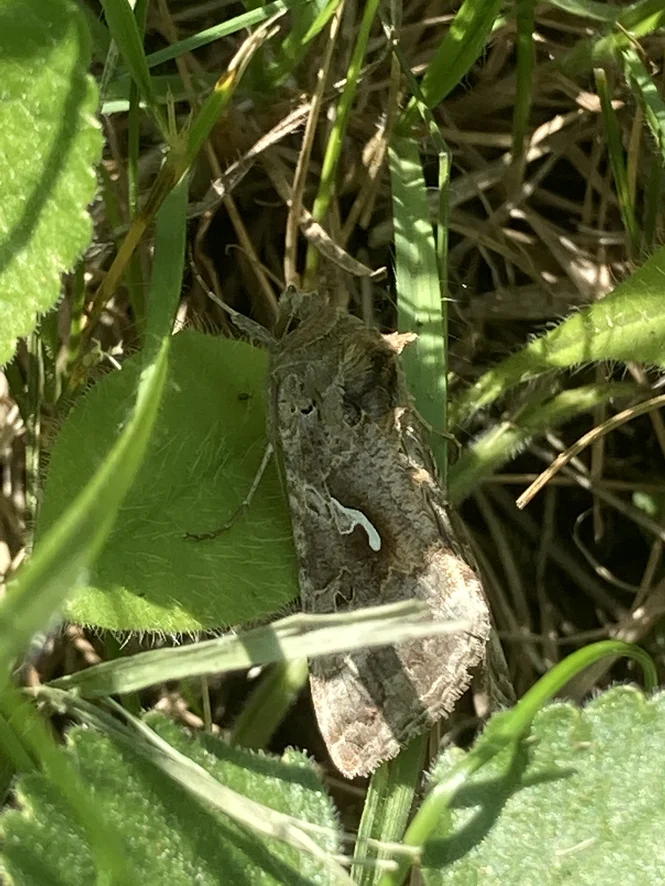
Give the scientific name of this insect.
Autographa gamma
